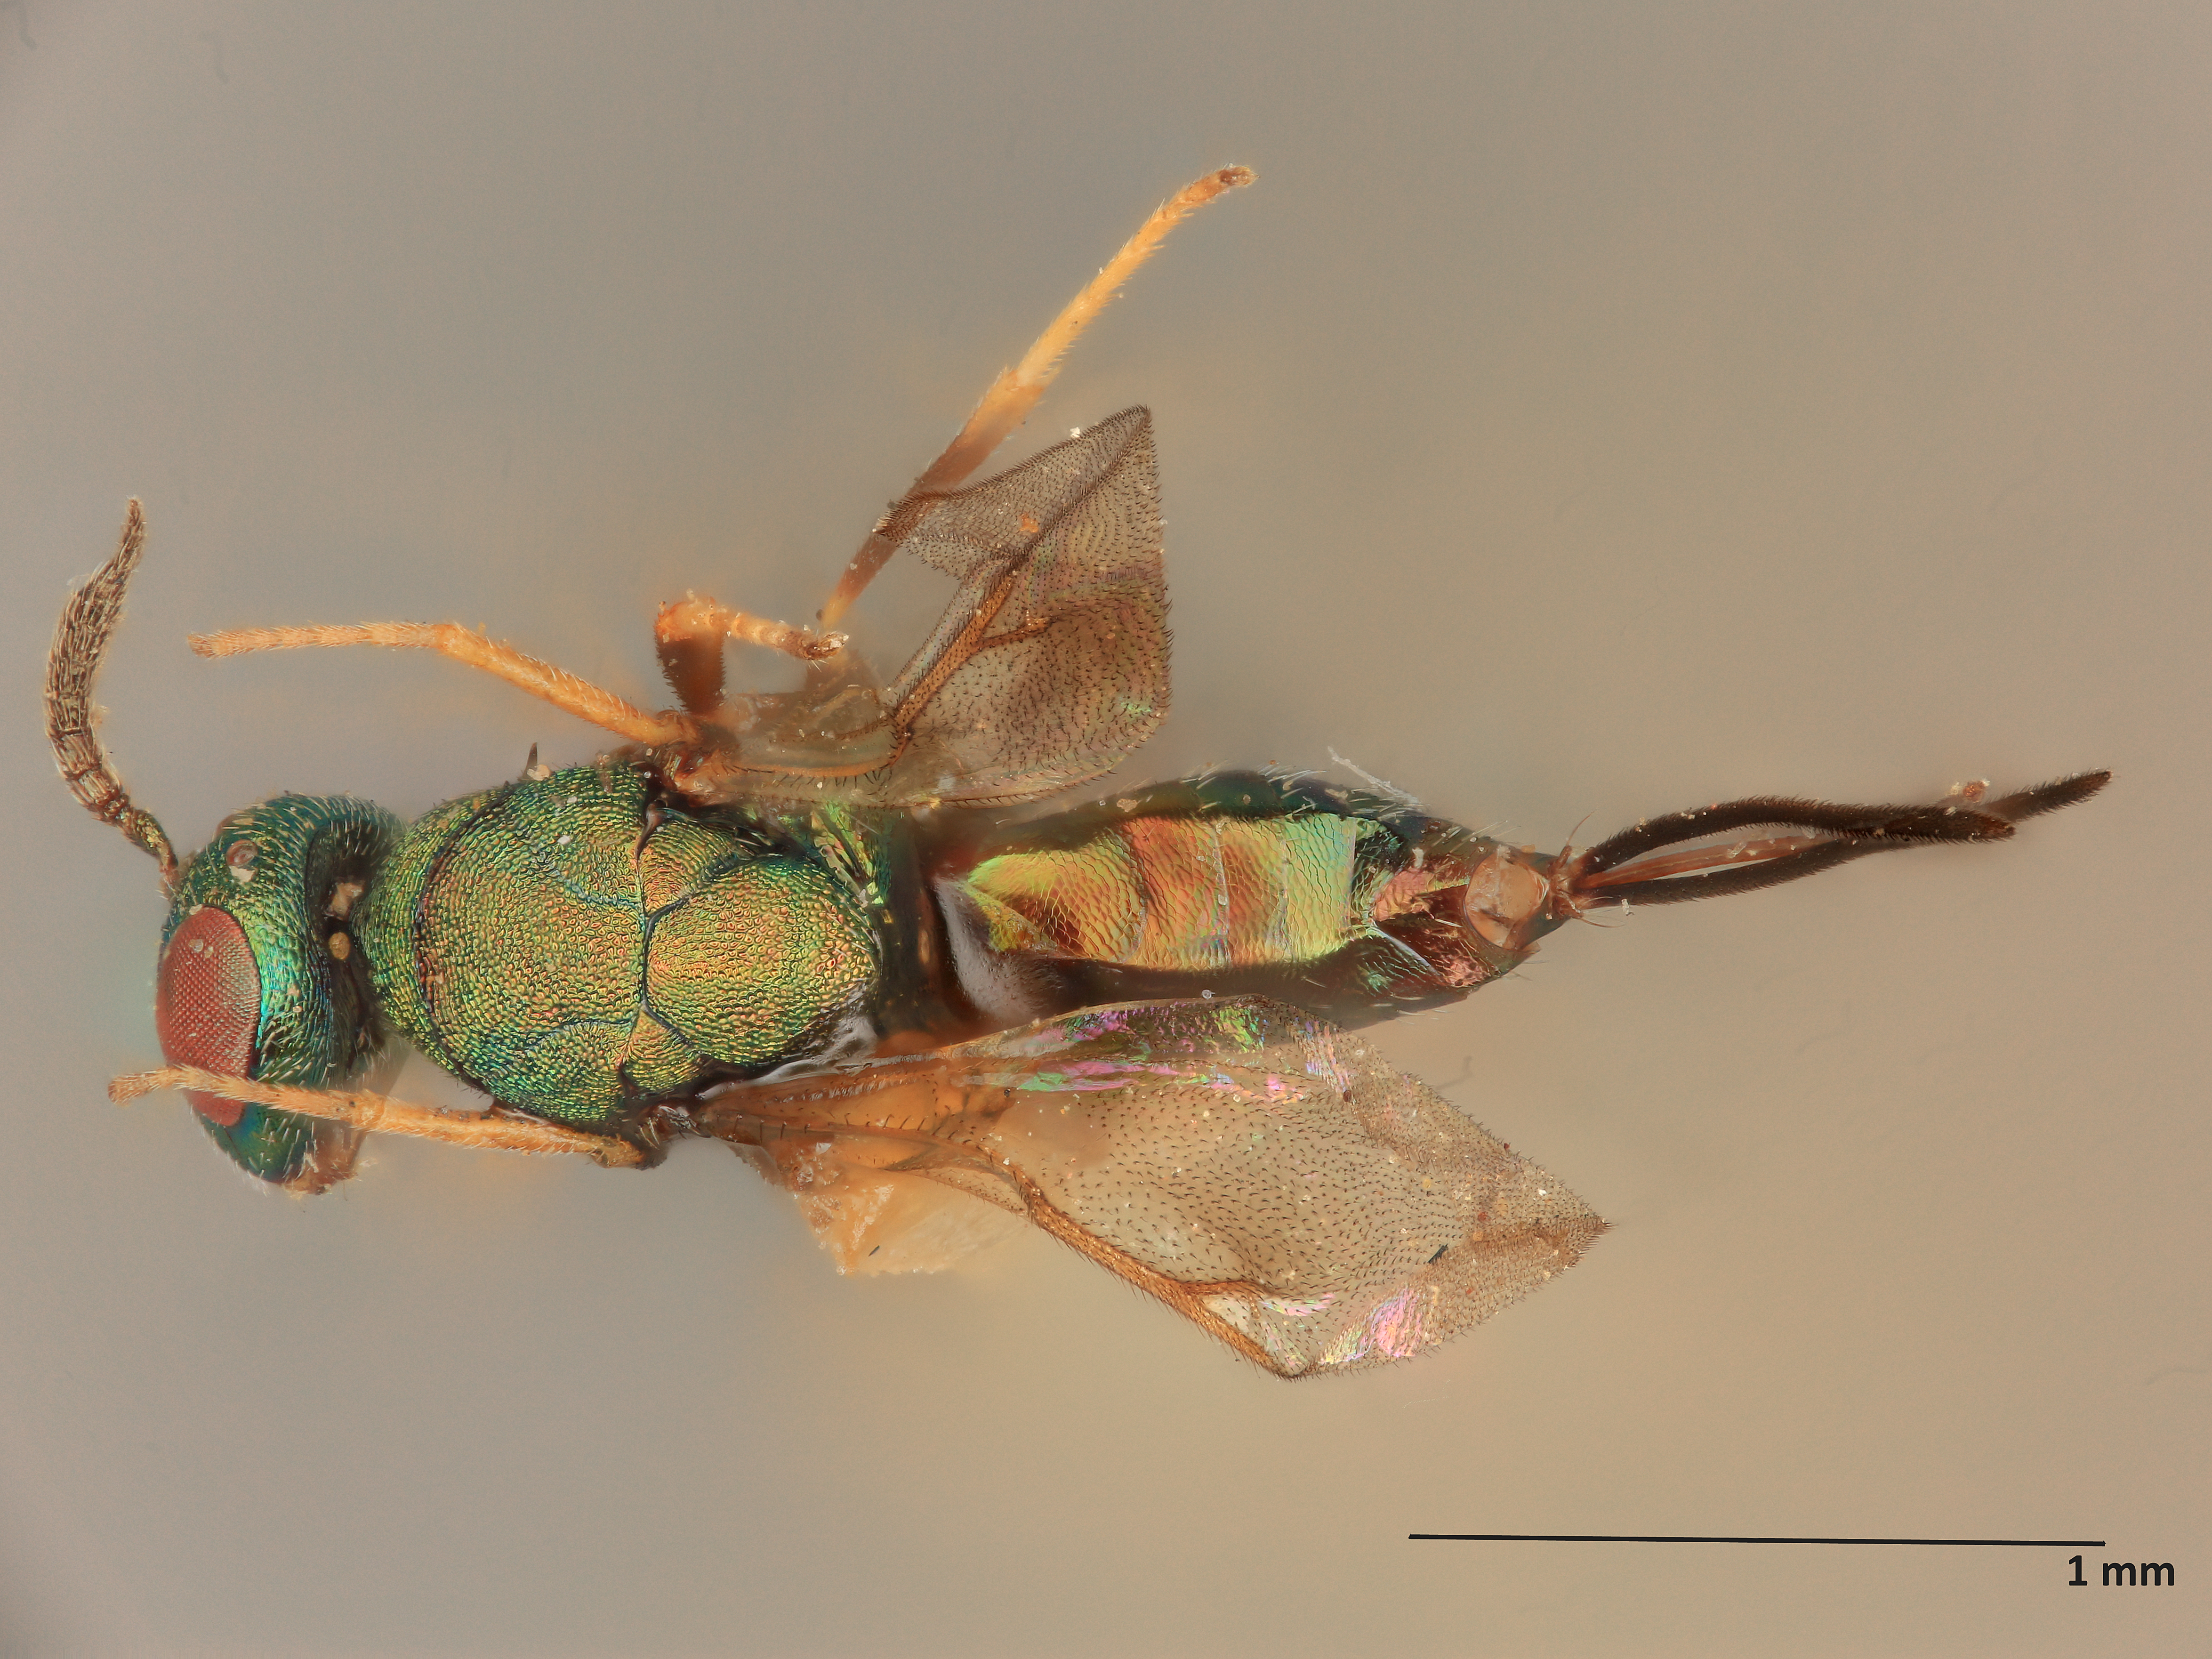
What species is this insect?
Liodontomerus secundus
